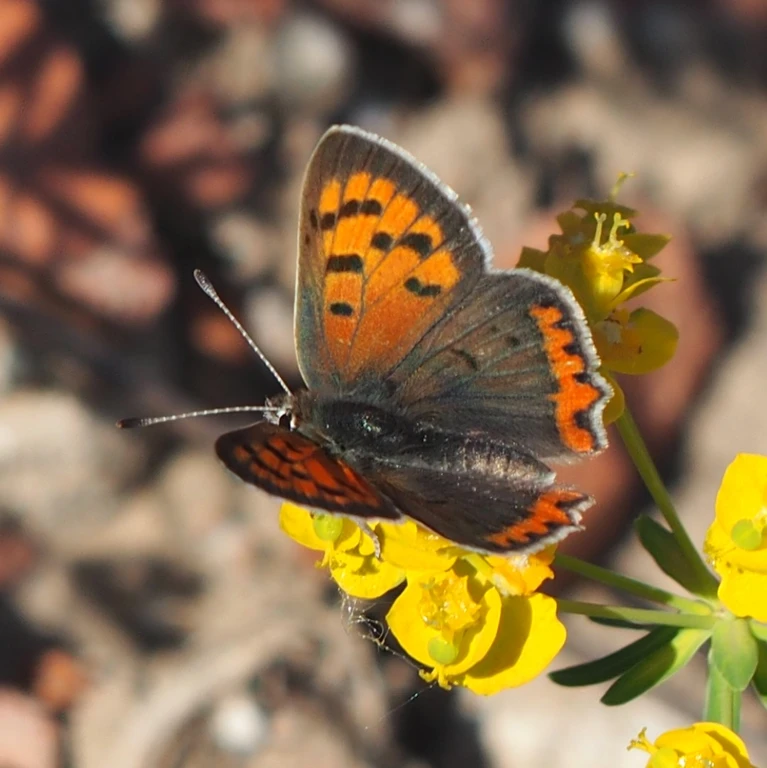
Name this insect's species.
Lycaena phlaeas
